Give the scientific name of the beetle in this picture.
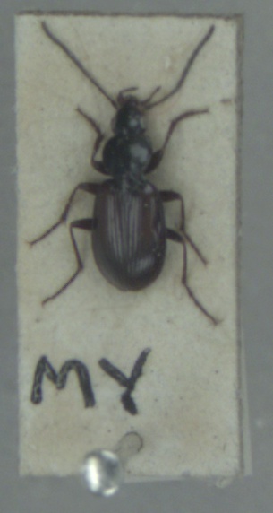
Agonum fuliginosum
